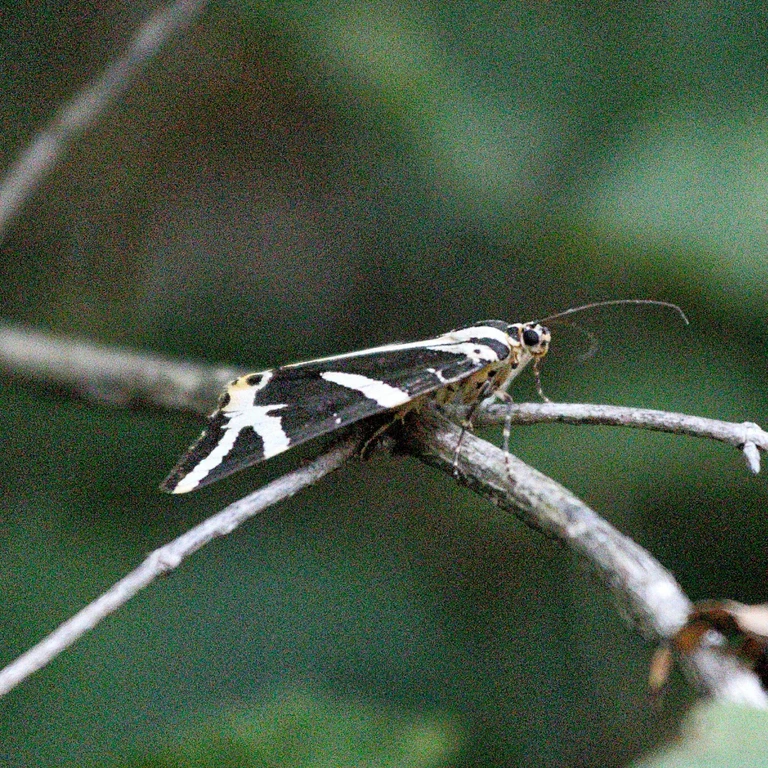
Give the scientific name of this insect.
Euplagia quadripunctaria
